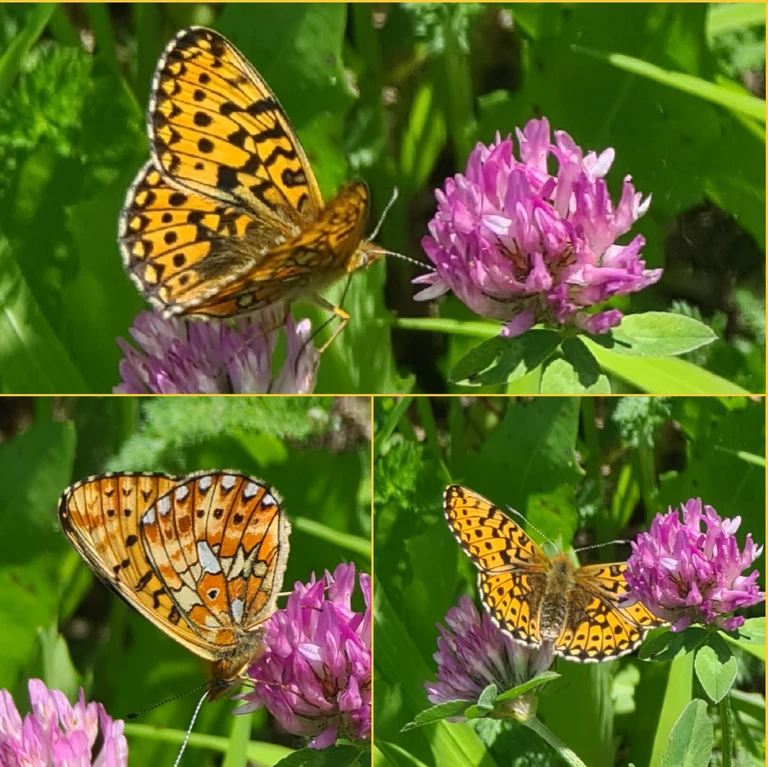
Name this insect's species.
Boloria euphrosyne (also Clossiana euphrosyne)
